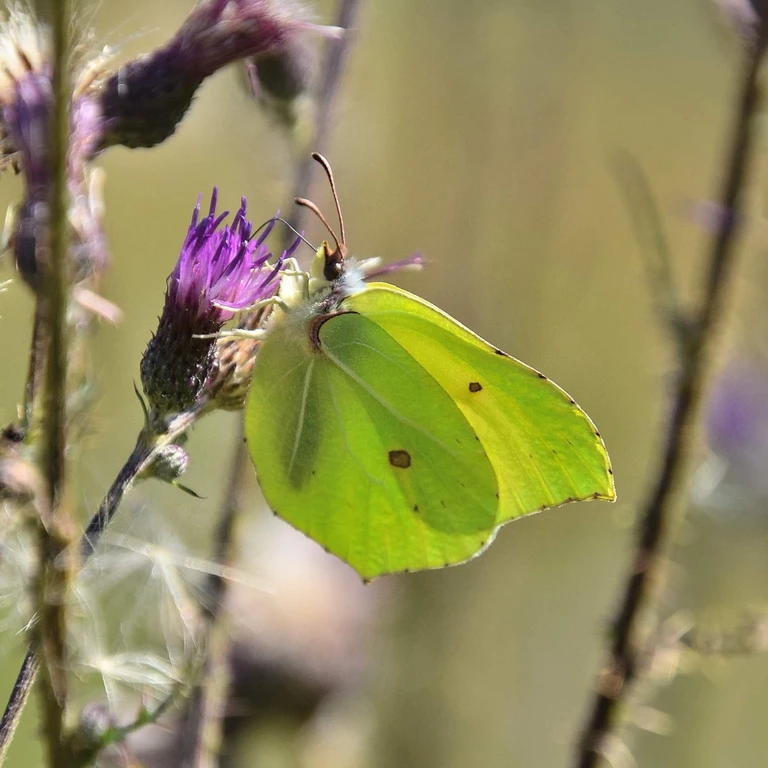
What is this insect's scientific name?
Gonepteryx rhamni
